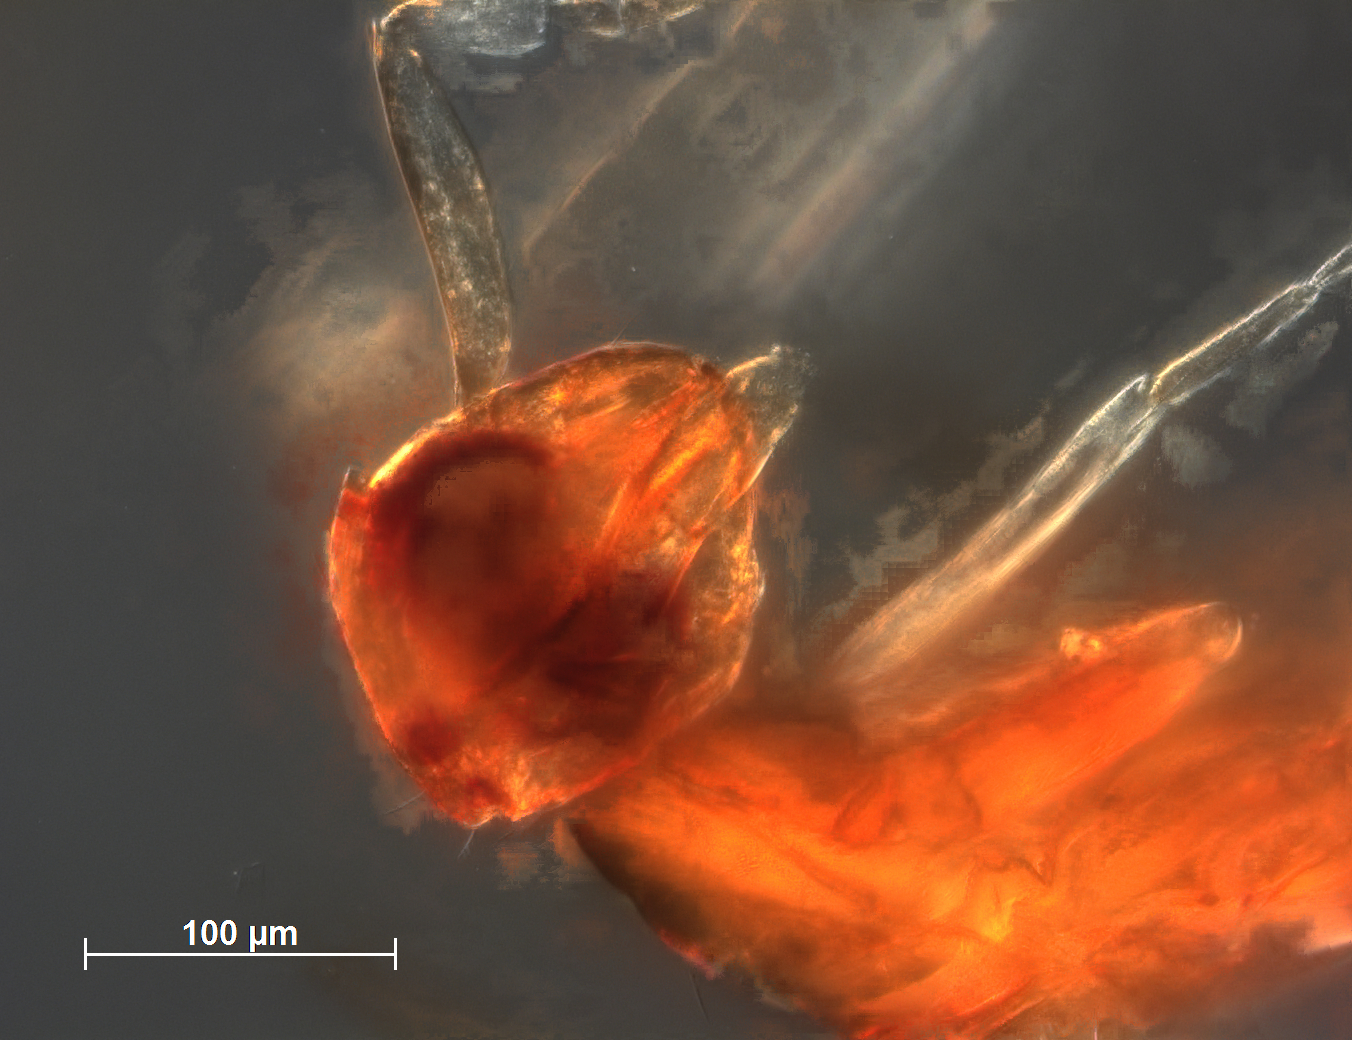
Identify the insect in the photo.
Anaphes picinus
